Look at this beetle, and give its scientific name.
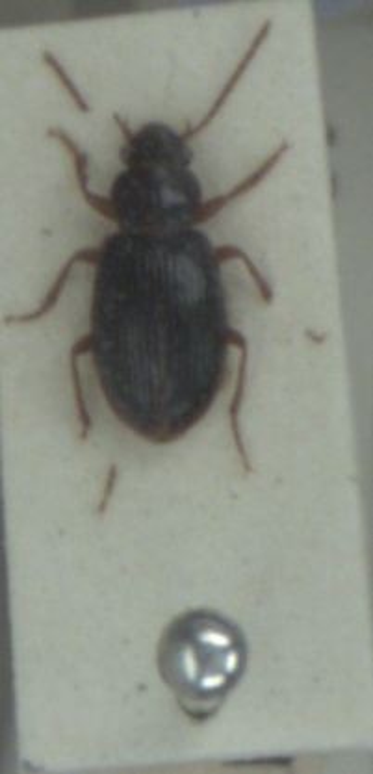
Bradycellus sharpi
